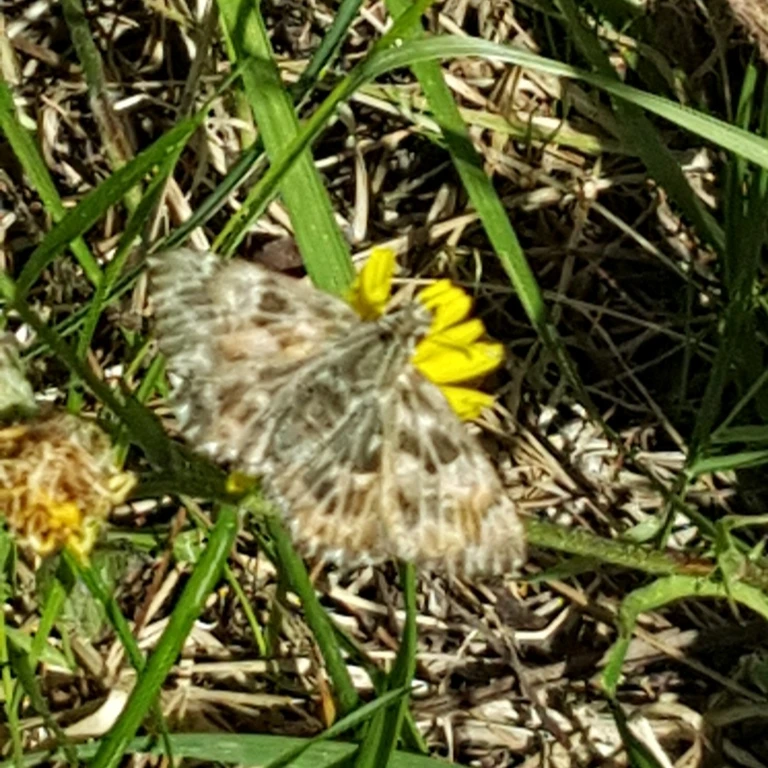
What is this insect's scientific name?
Carcharodus alceae
